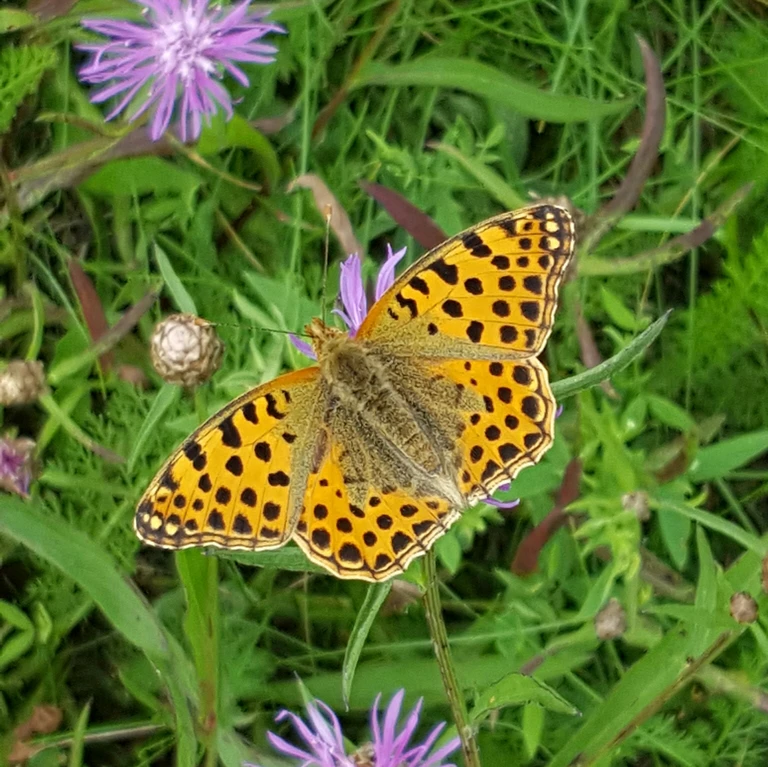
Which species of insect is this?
Issoria lathonia
